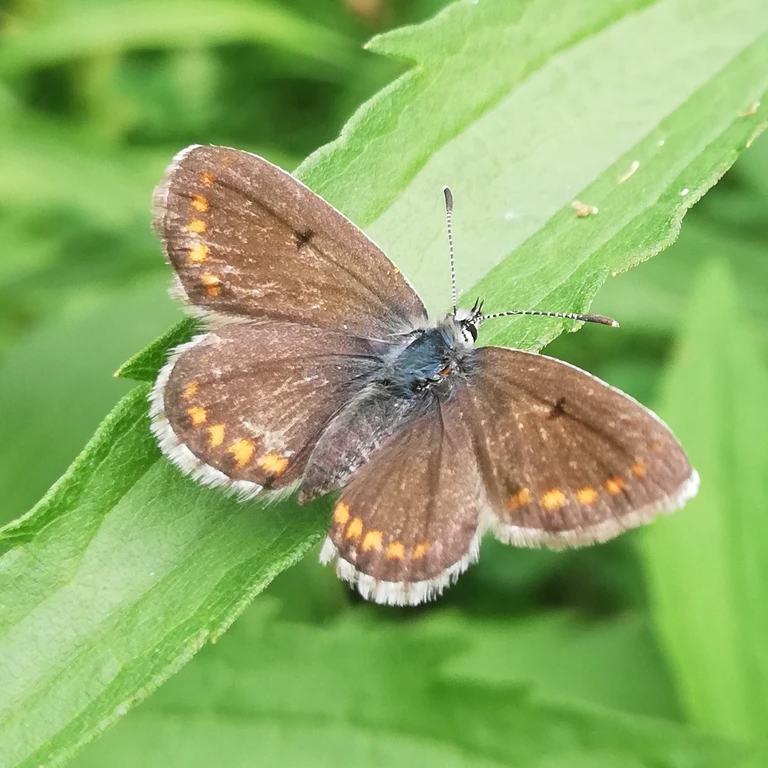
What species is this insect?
Aricia agestis/artaxerxes
